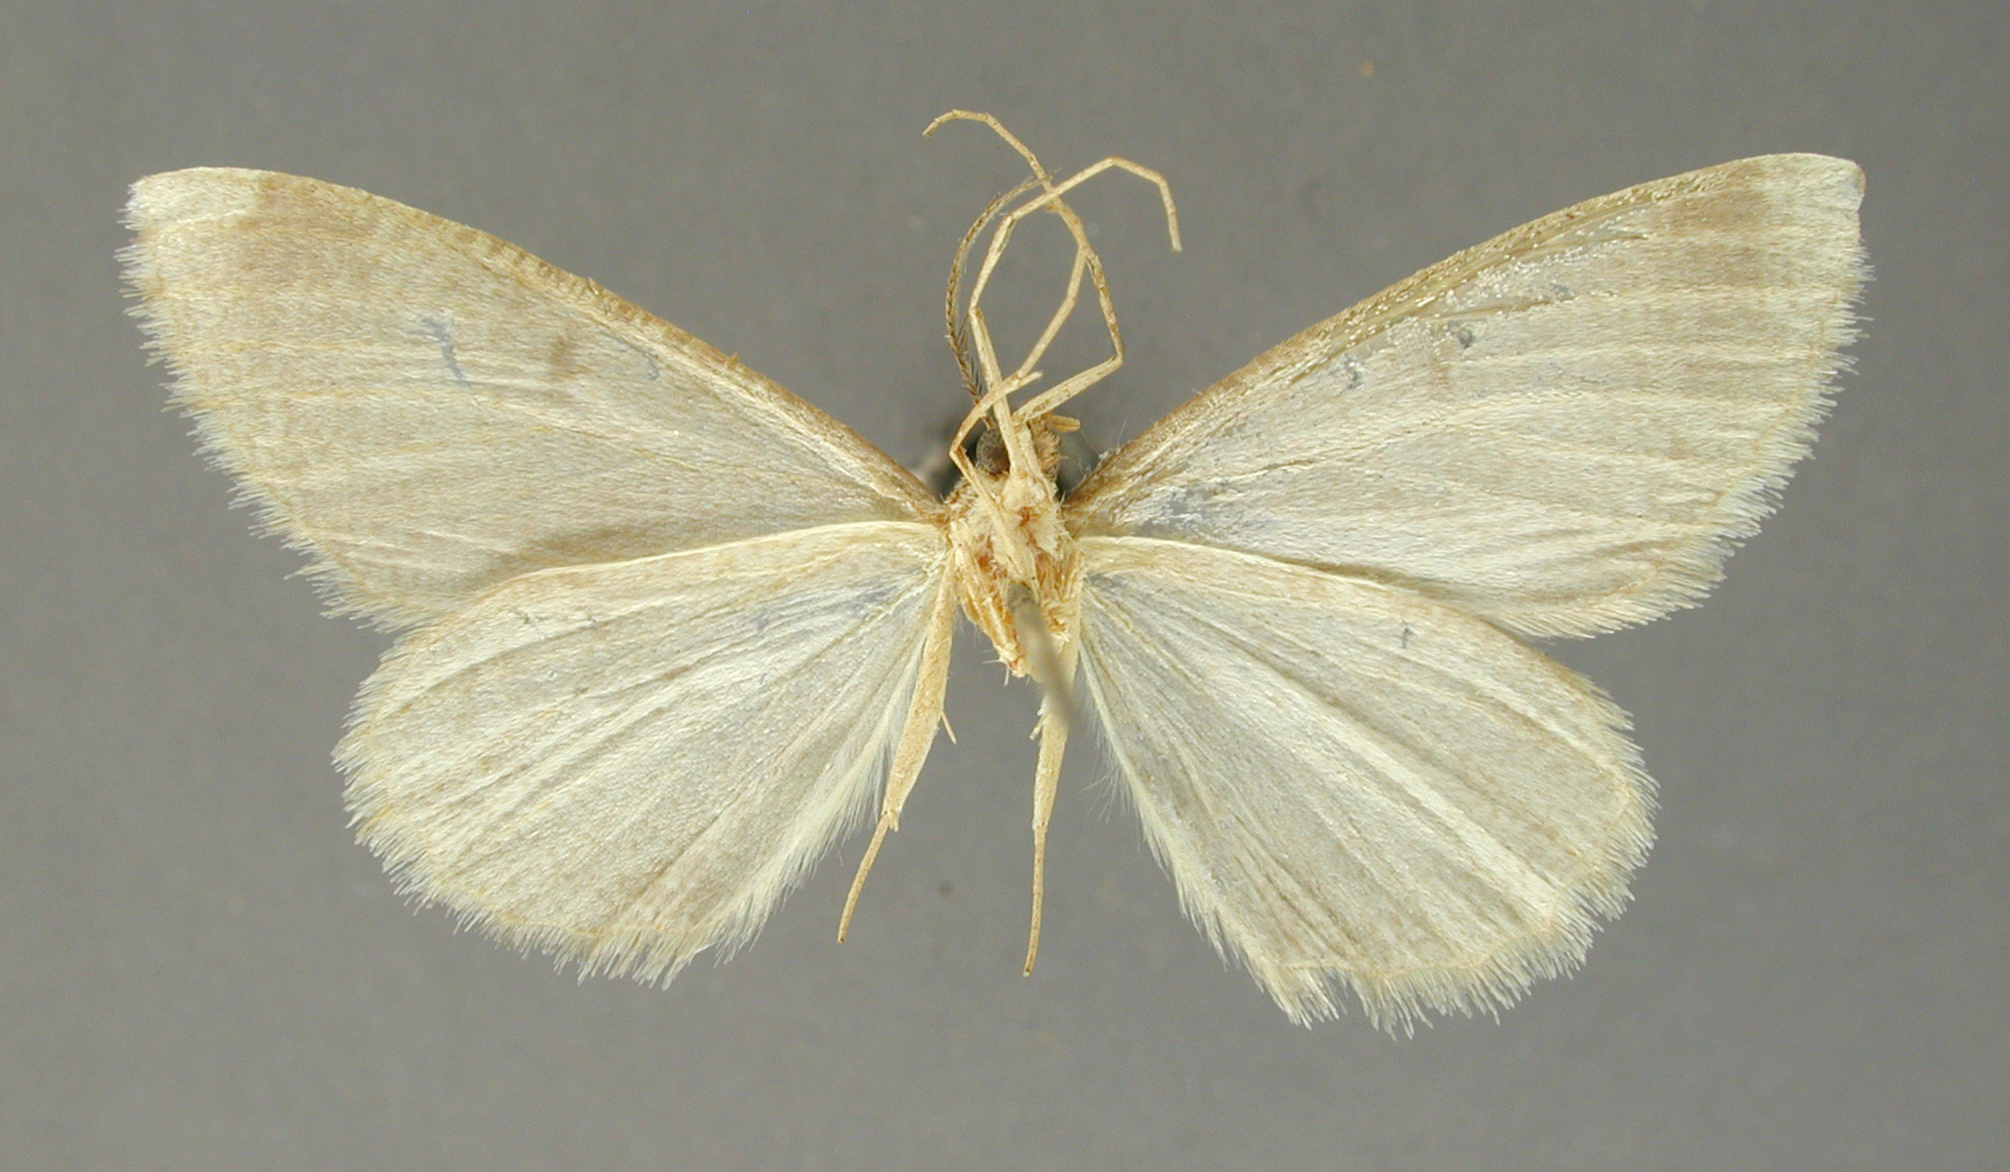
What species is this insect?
Alcis huamani
